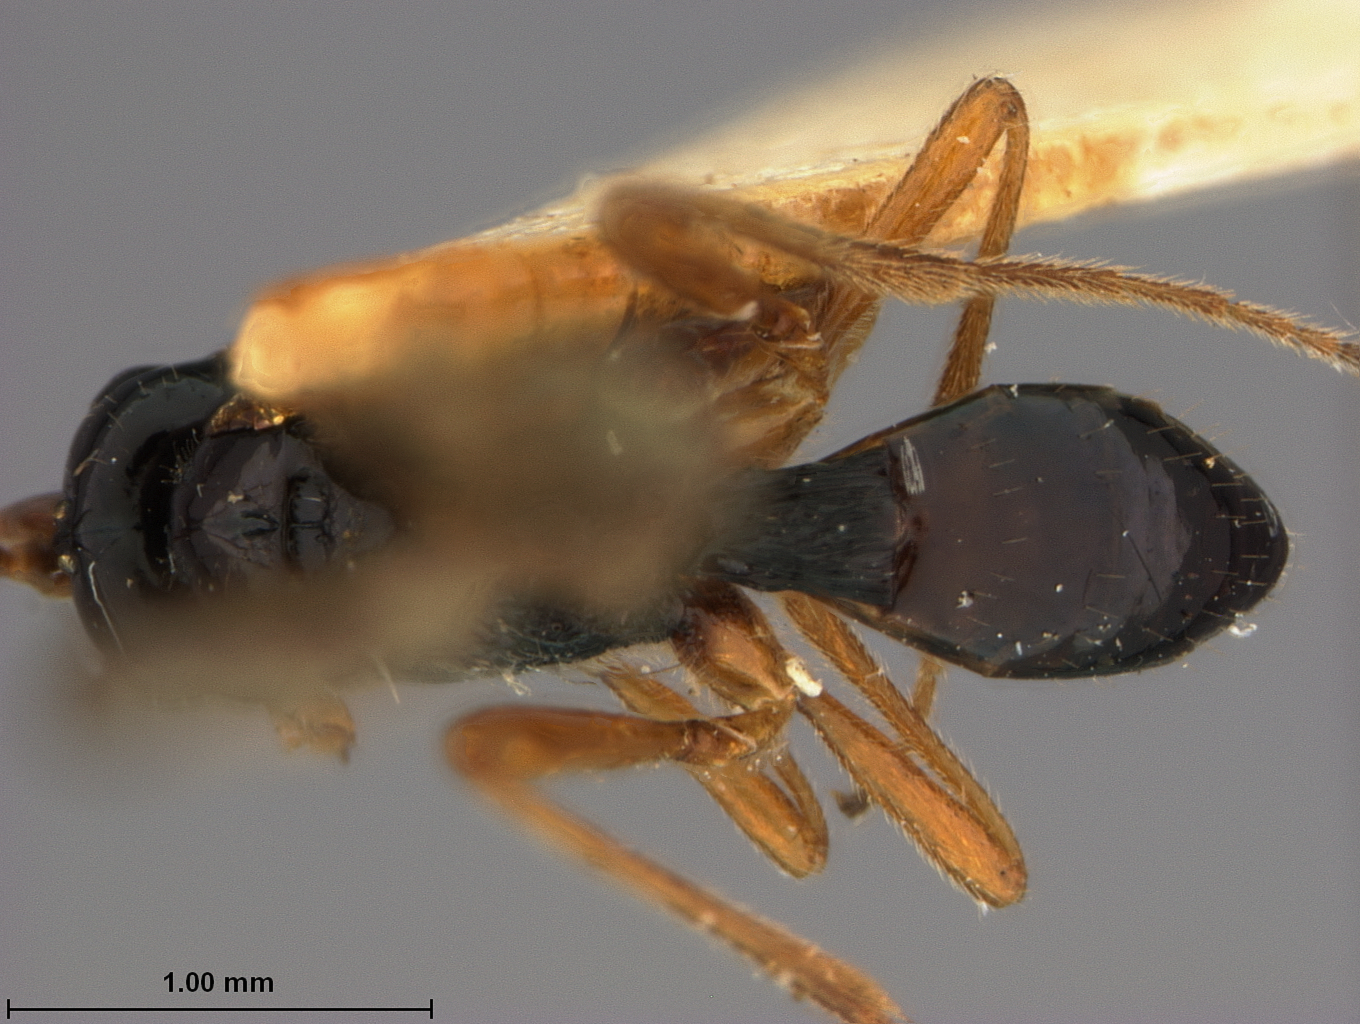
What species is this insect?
Idiasta macrocera
